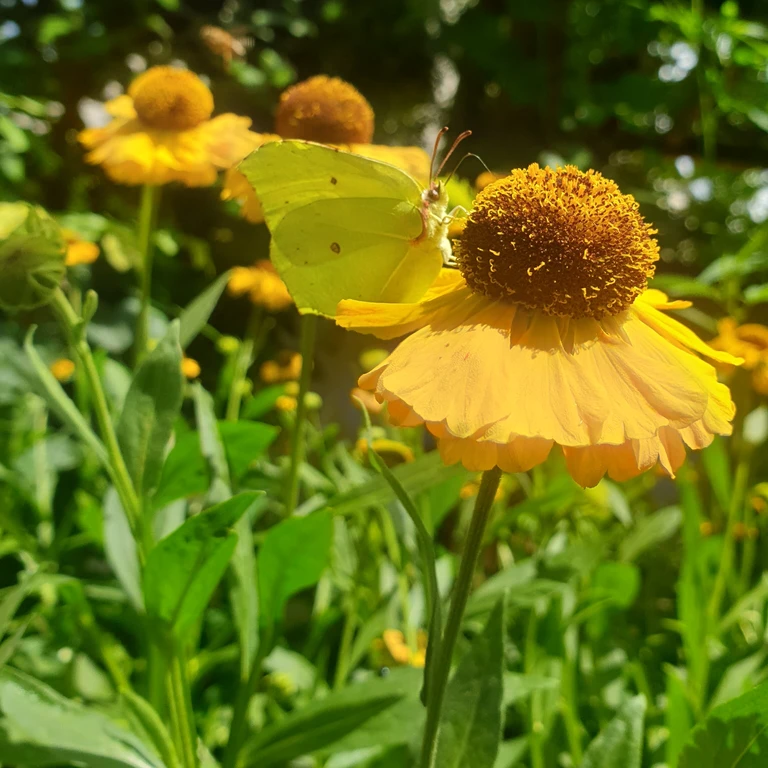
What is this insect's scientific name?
Gonepteryx rhamni
